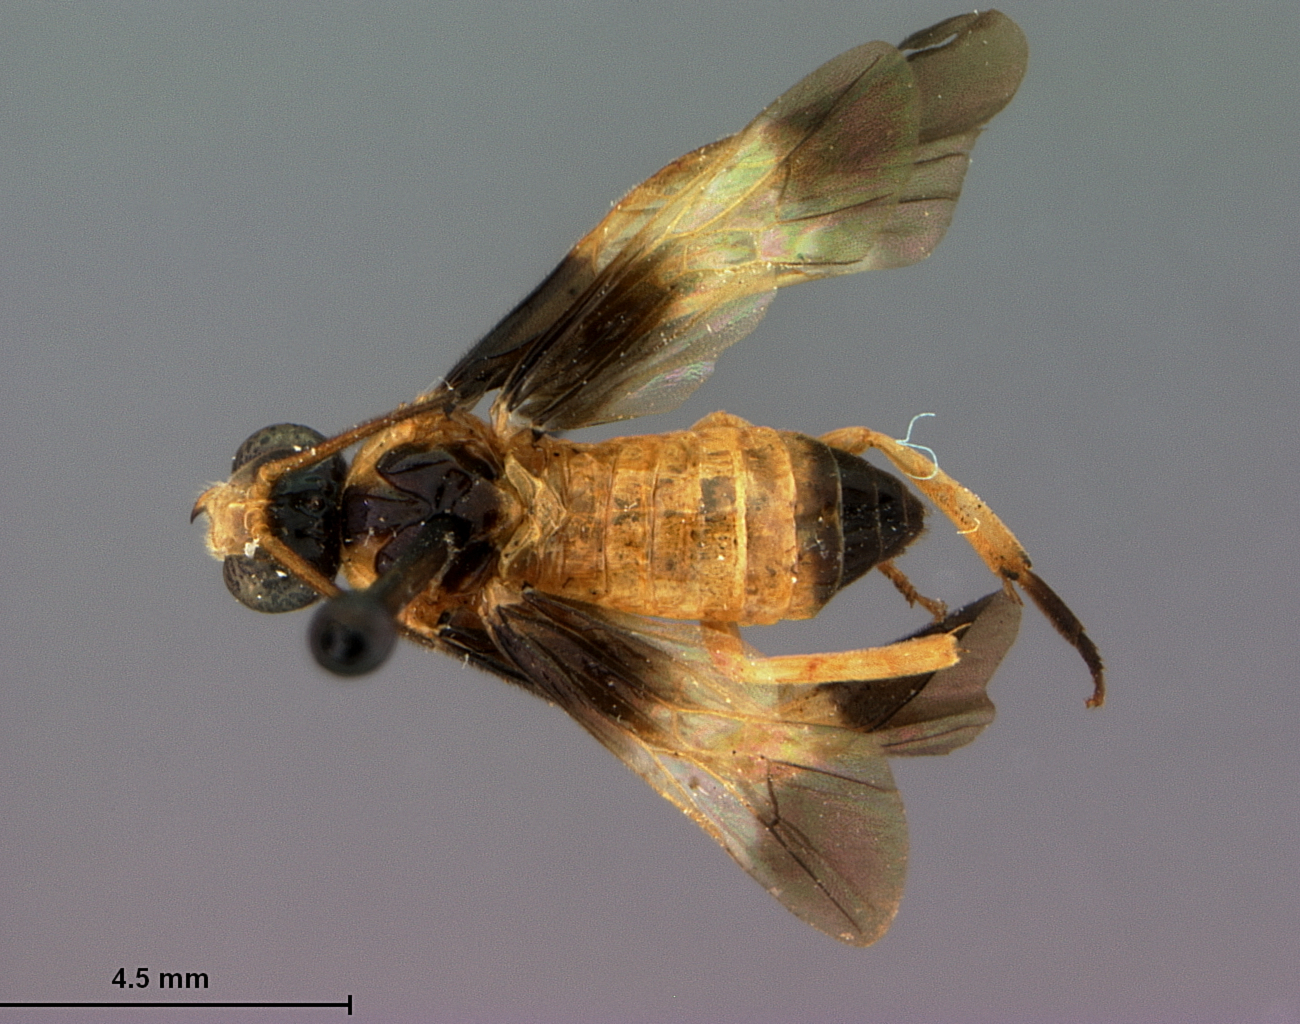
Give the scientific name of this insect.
Didymia unifasciata
